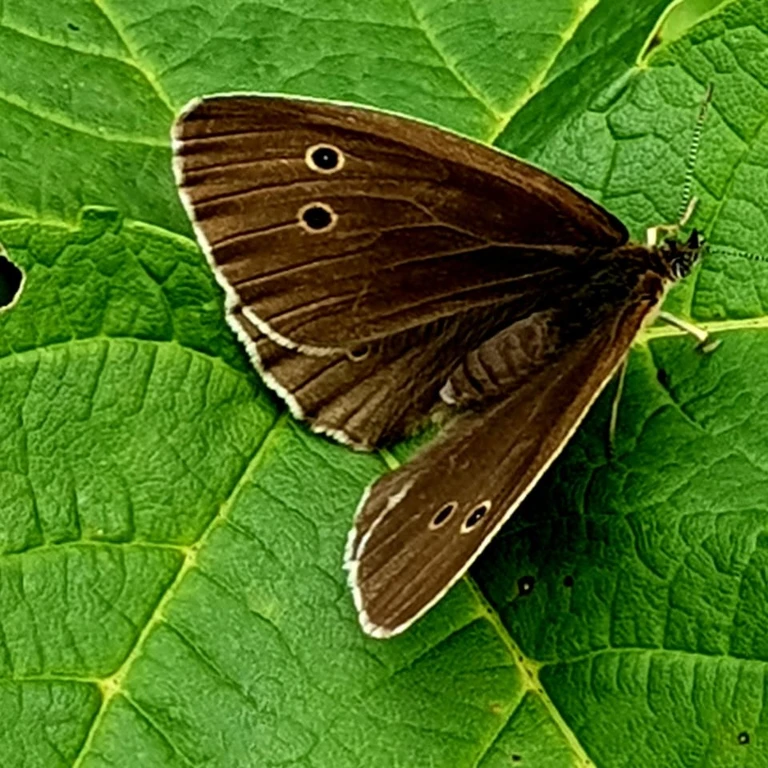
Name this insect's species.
Aphantopus hyperantus
